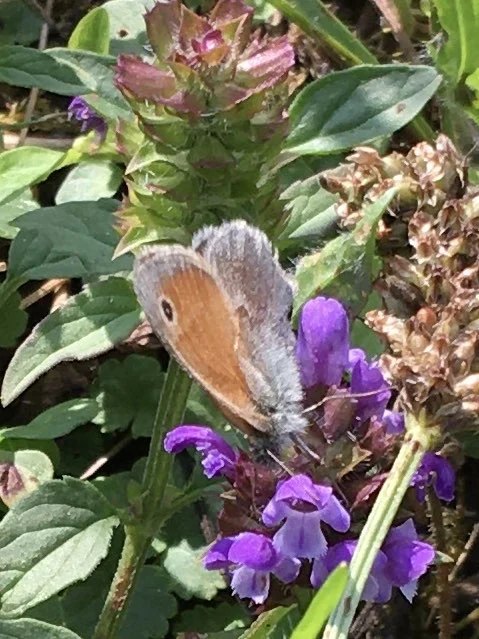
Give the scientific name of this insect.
Coenonympha pamphilus
